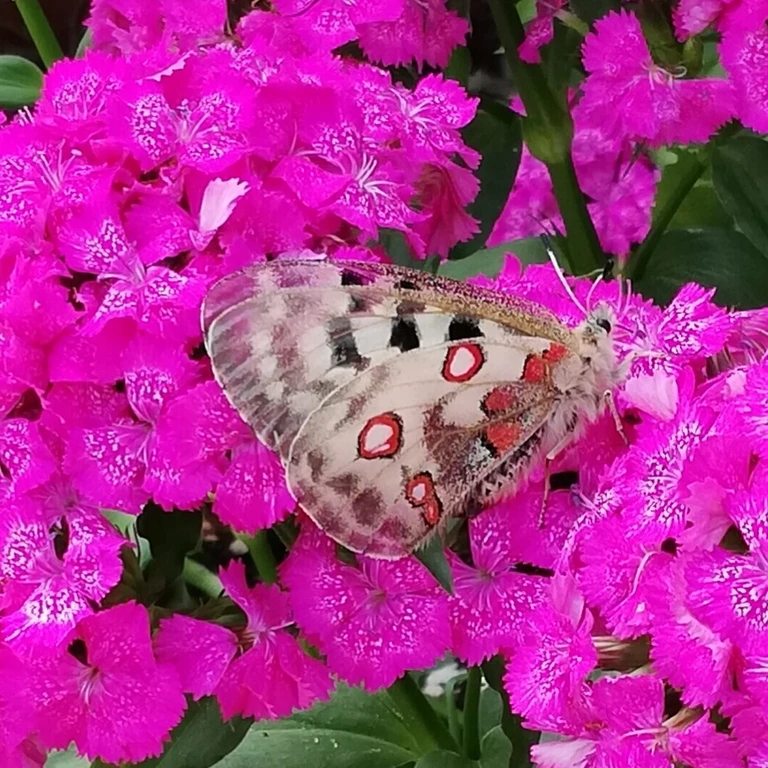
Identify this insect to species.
Parnassius apollo
